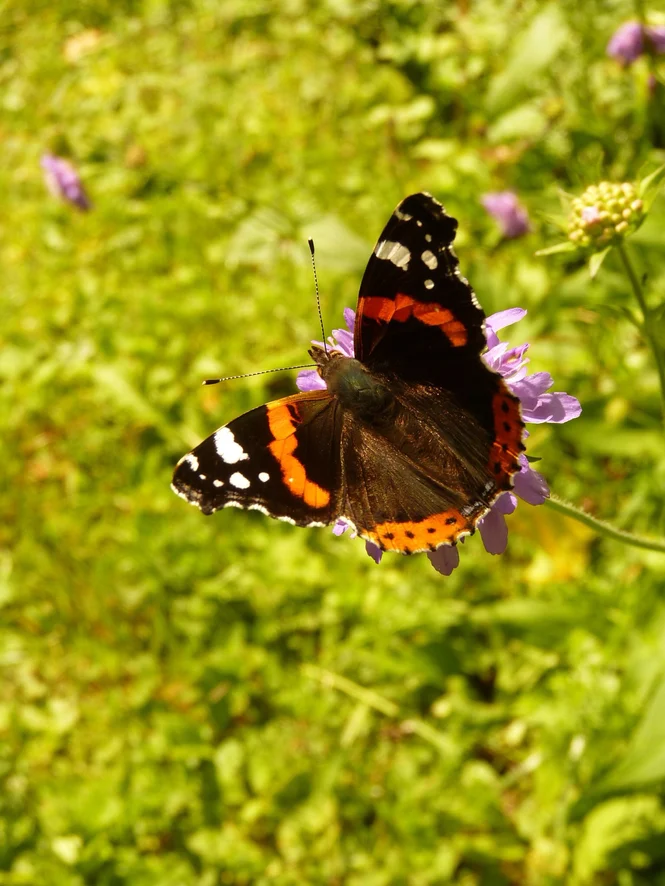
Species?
Vanessa atalanta
